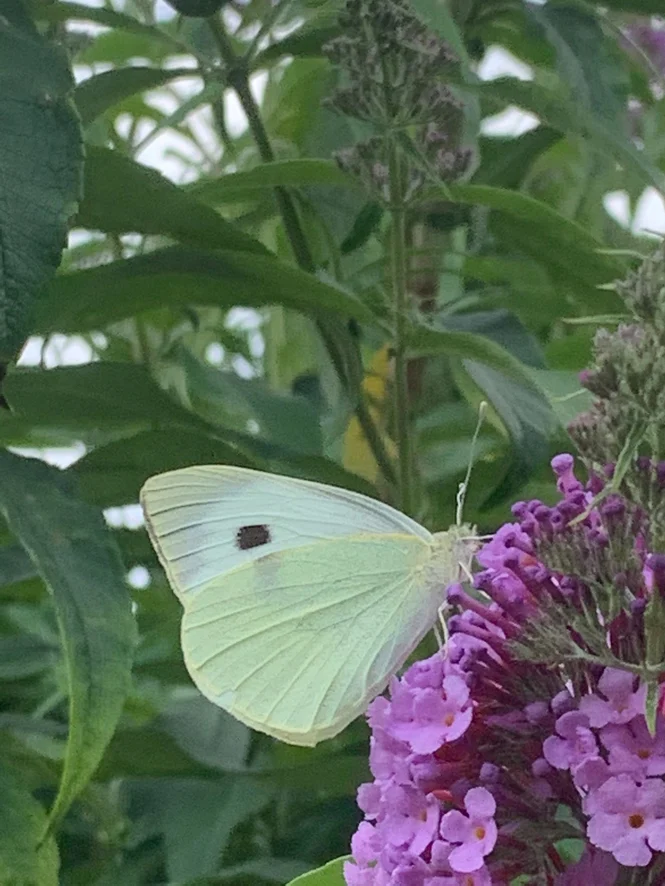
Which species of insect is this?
Pieris brassicae
